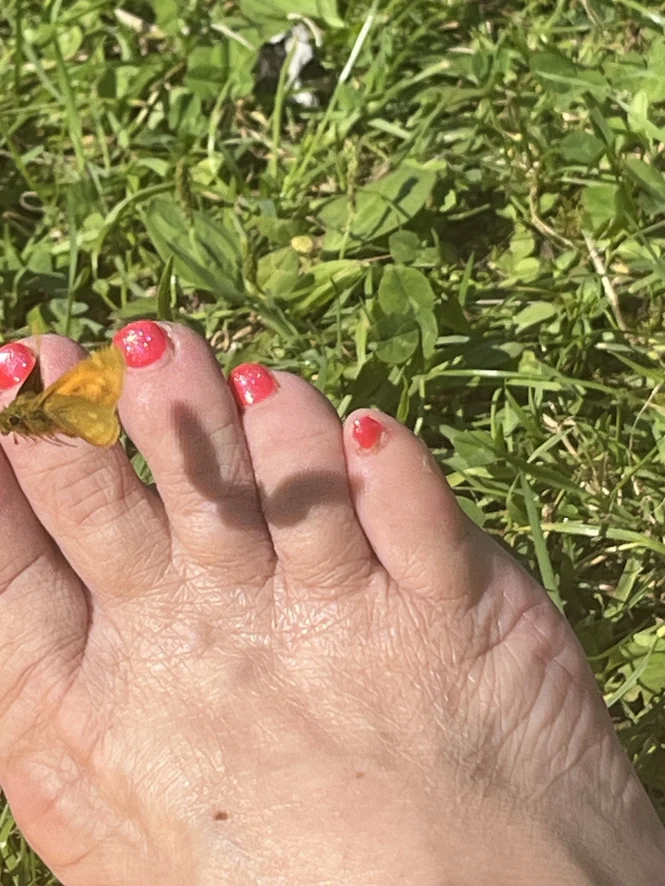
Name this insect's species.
Ochlodes sylvanus (also Ochlodes venata)
